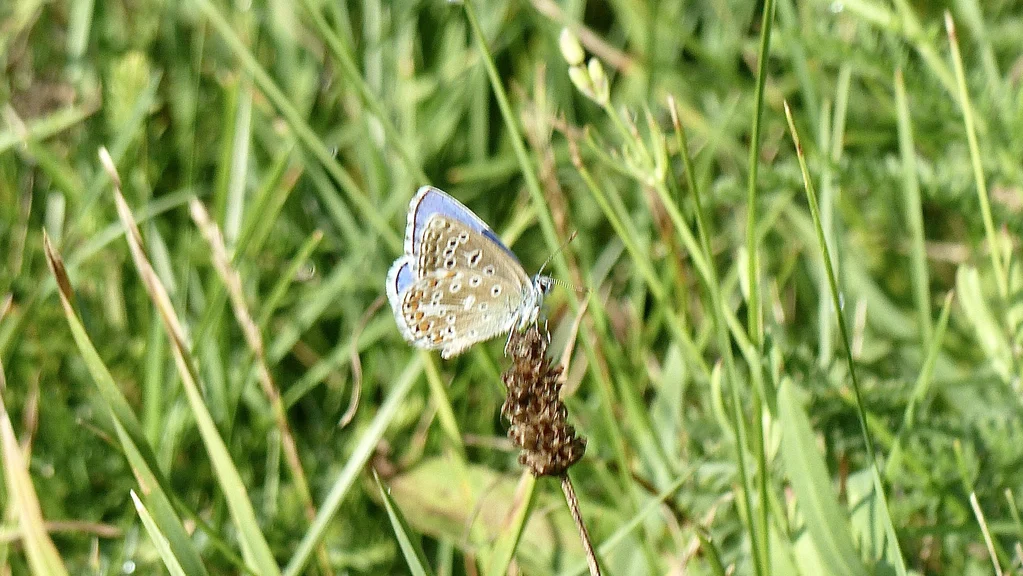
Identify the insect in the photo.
Lysandra bellargus
